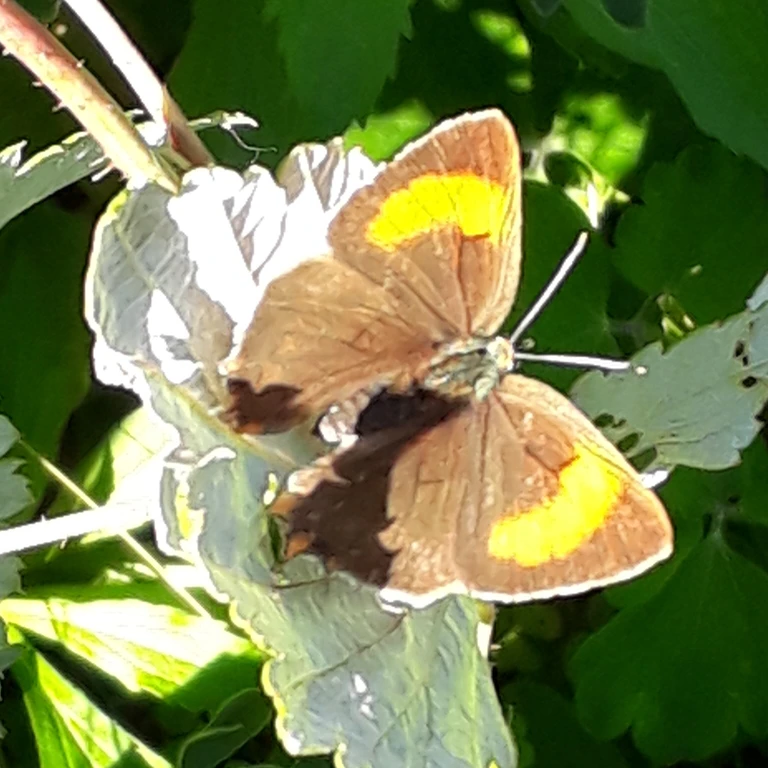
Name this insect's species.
Thecla betulae
